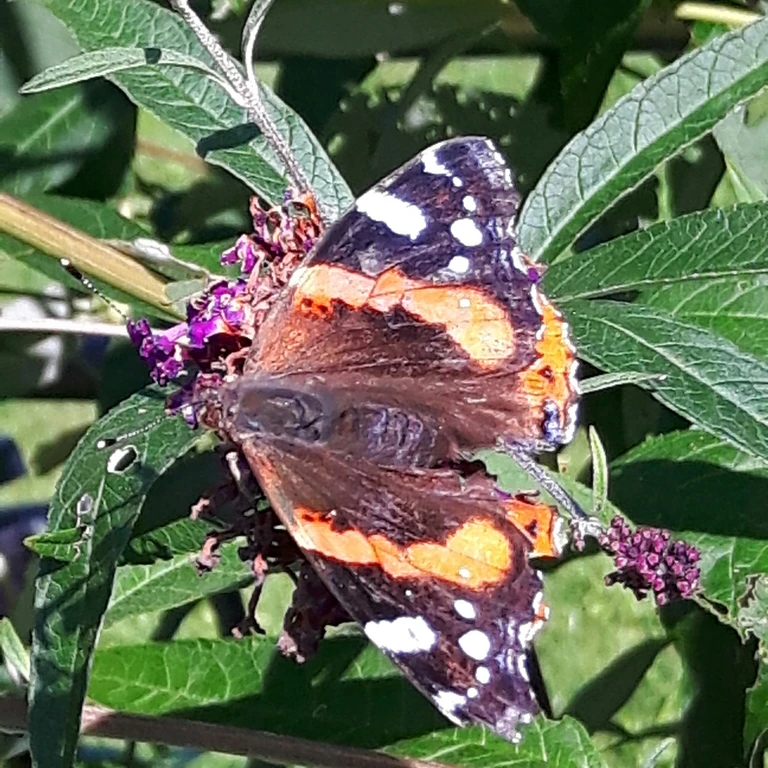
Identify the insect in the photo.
Vanessa atalanta
